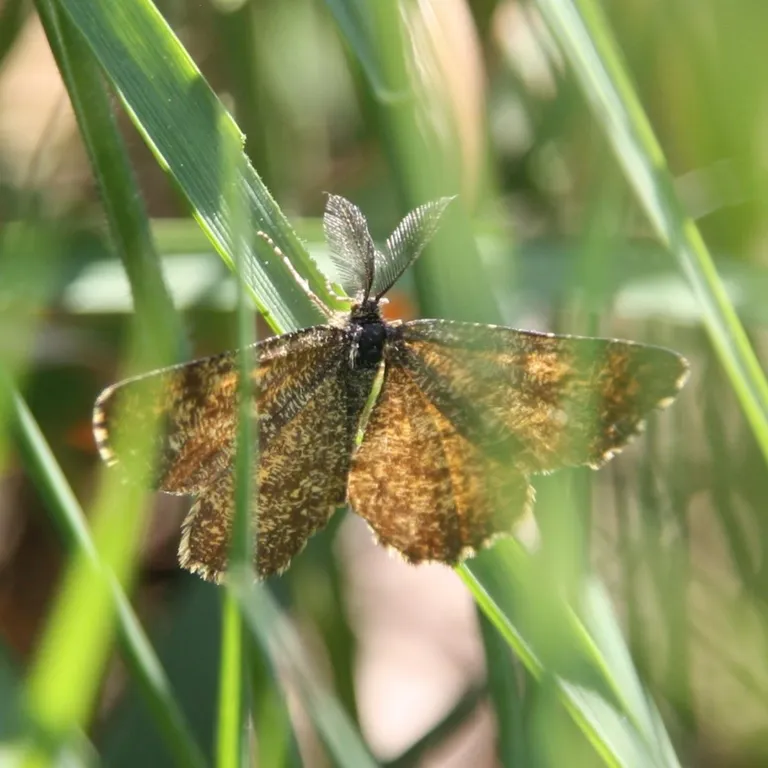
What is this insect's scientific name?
Ematurga atomaria
